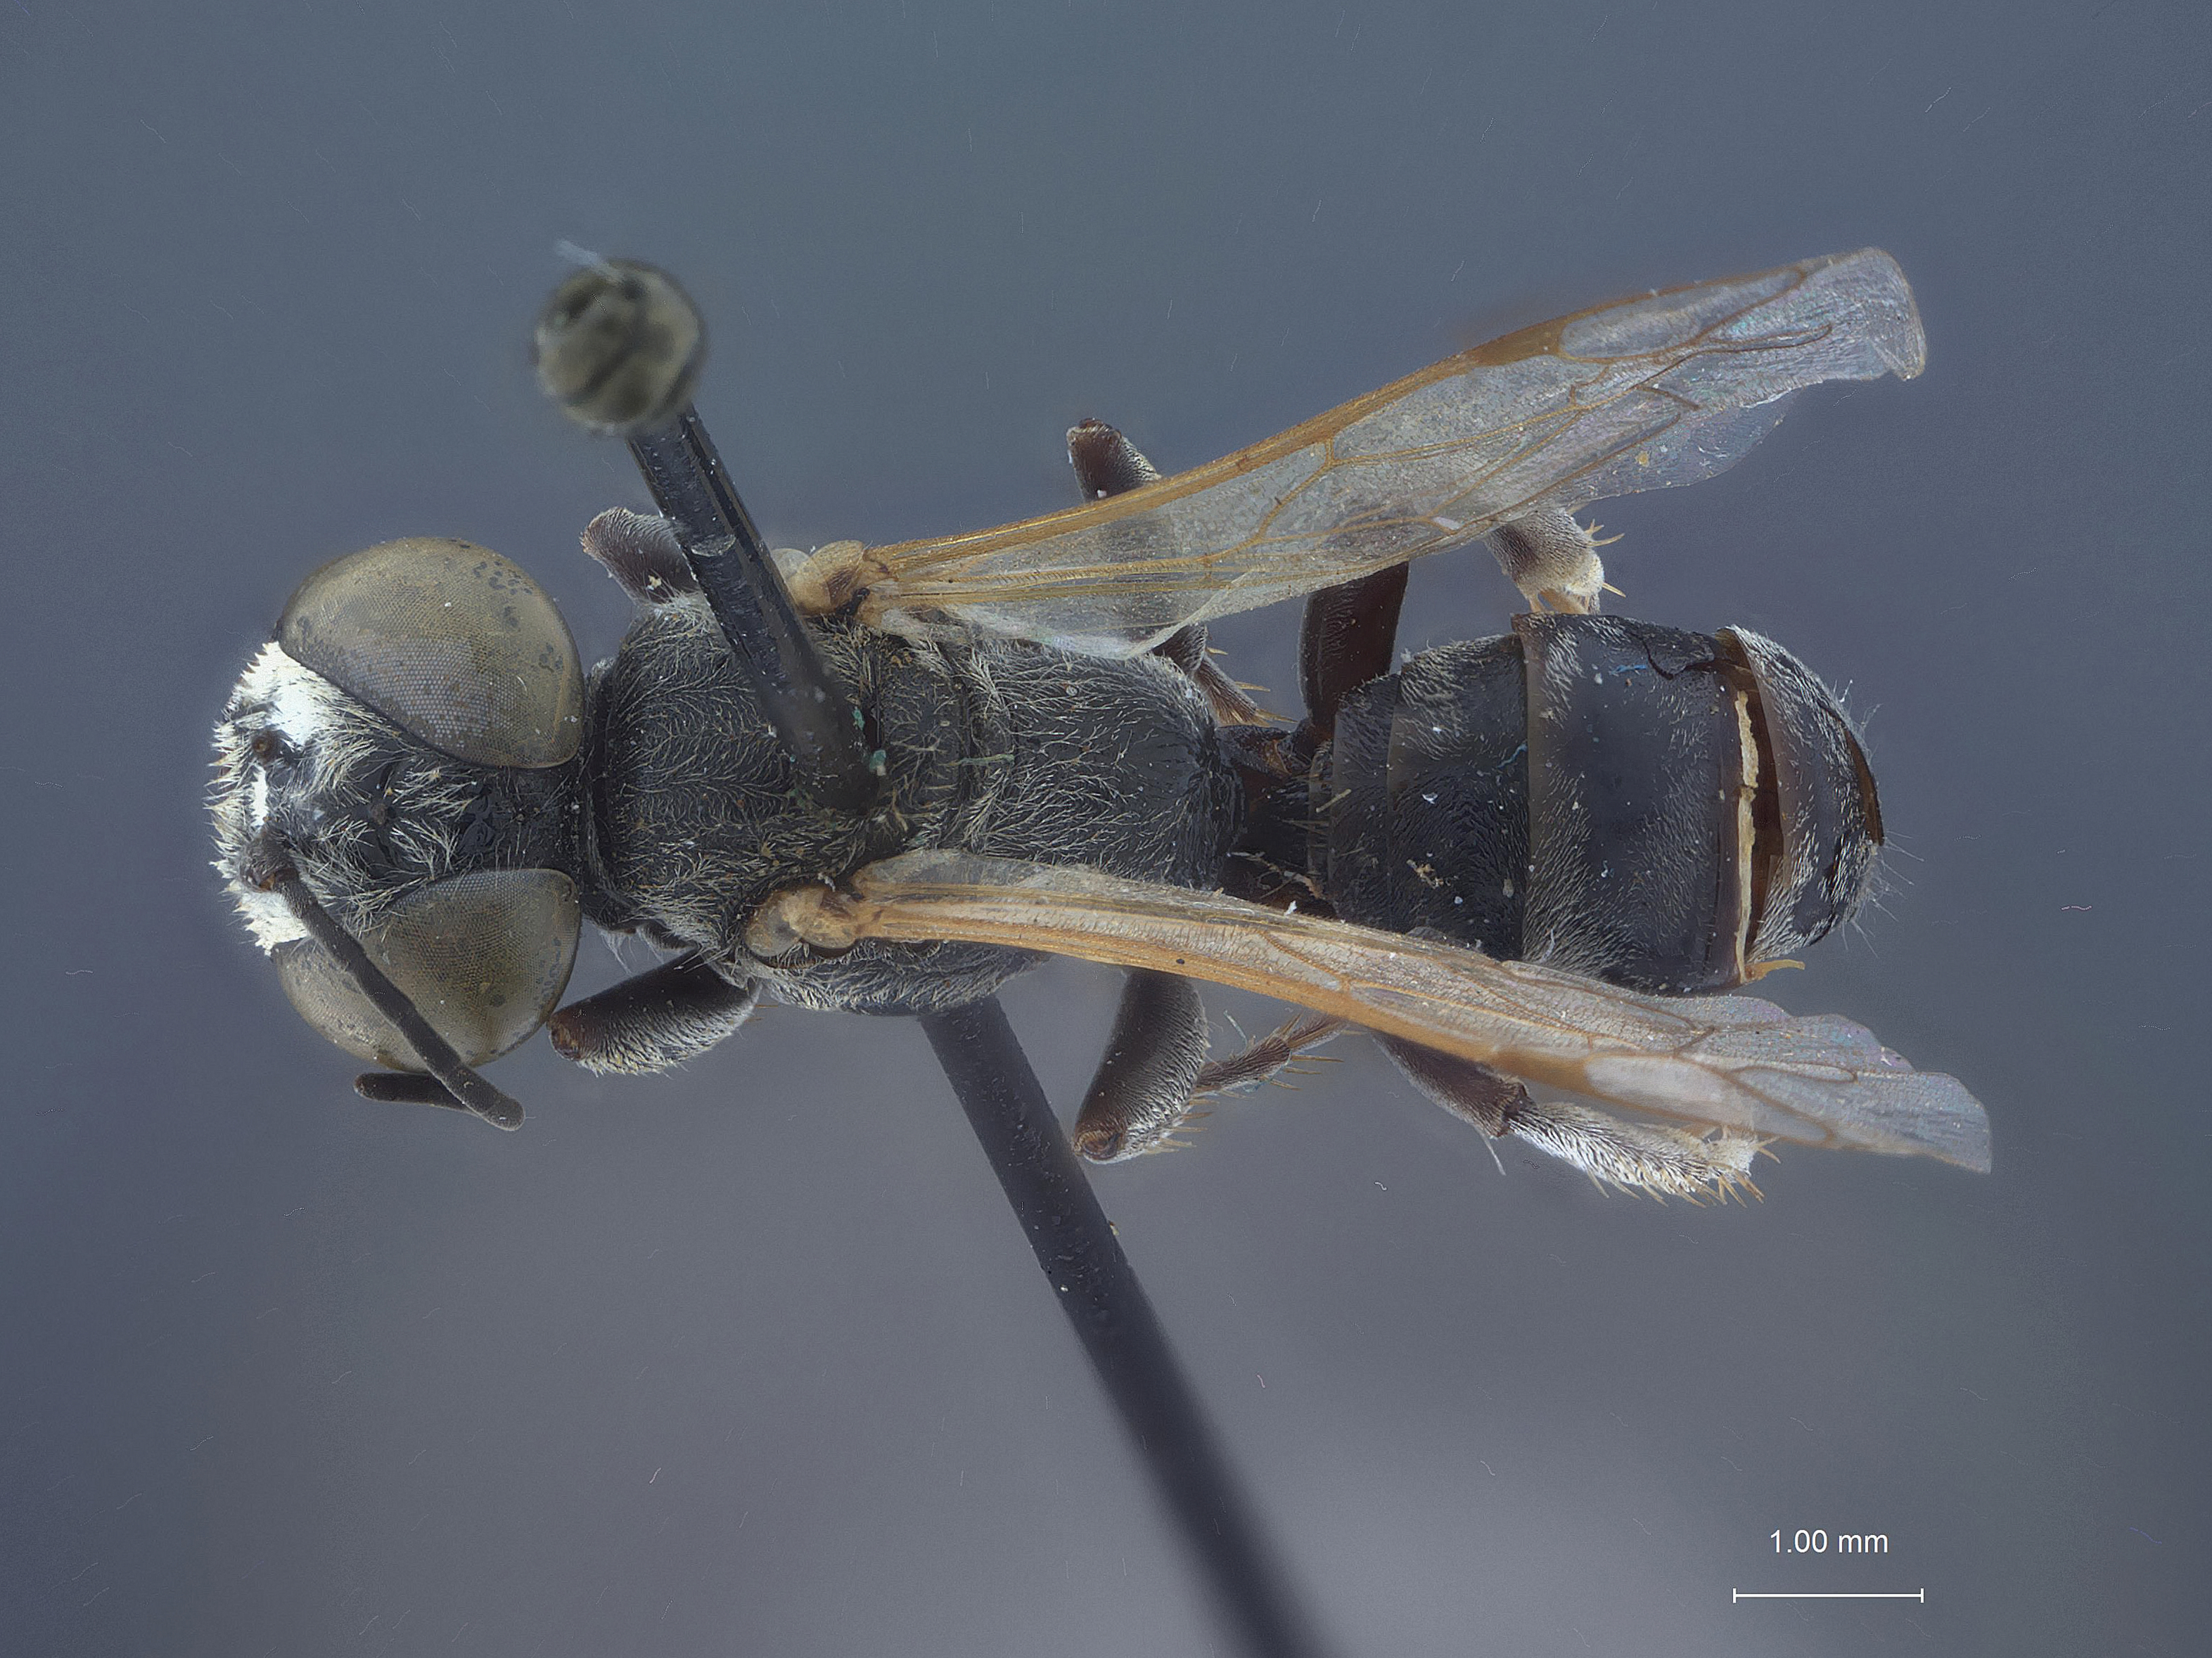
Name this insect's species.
Tachytes obscuranus
